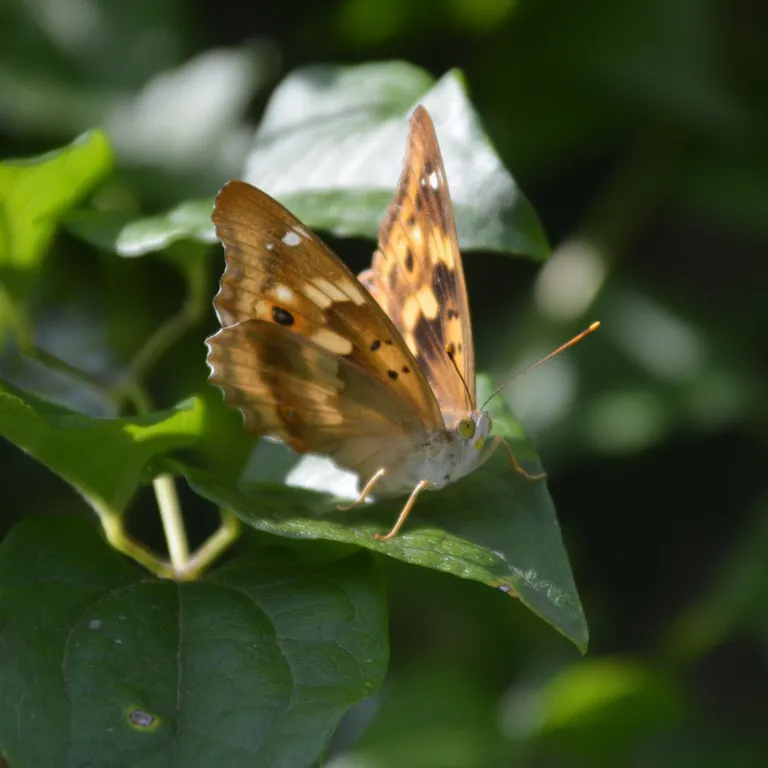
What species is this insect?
Apatura ilia
